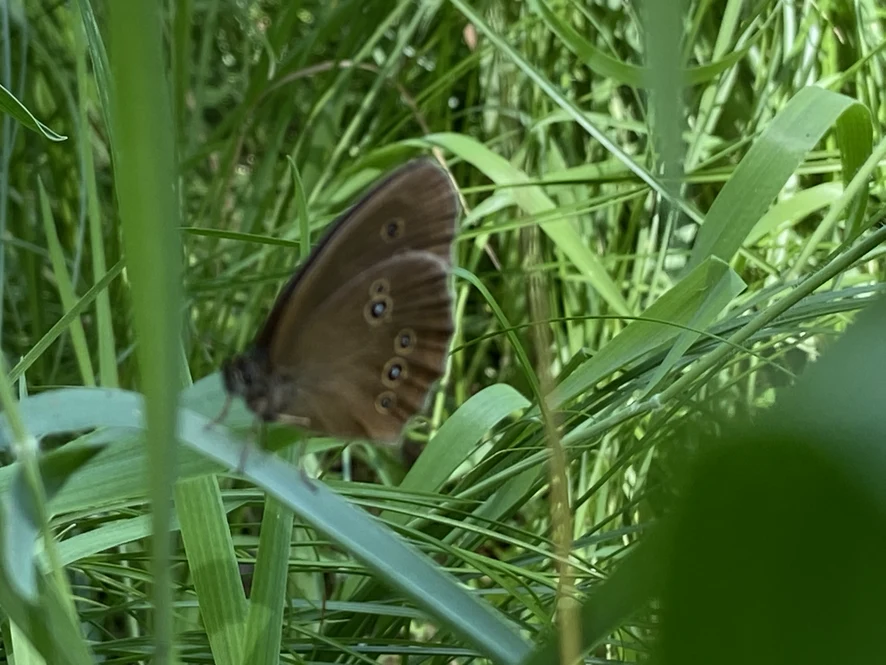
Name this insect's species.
Aphantopus hyperantus
